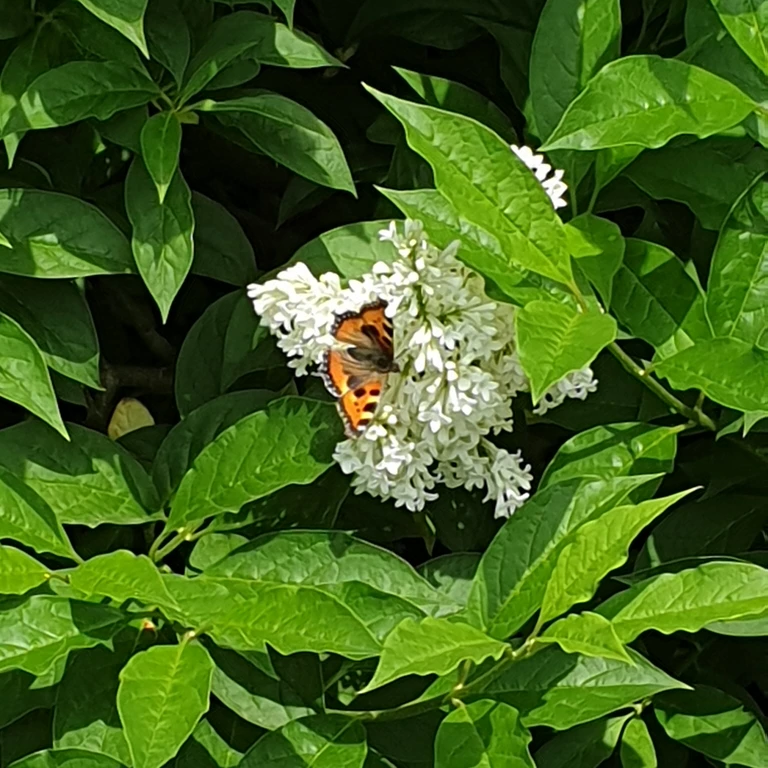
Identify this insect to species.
Aglais urticae
